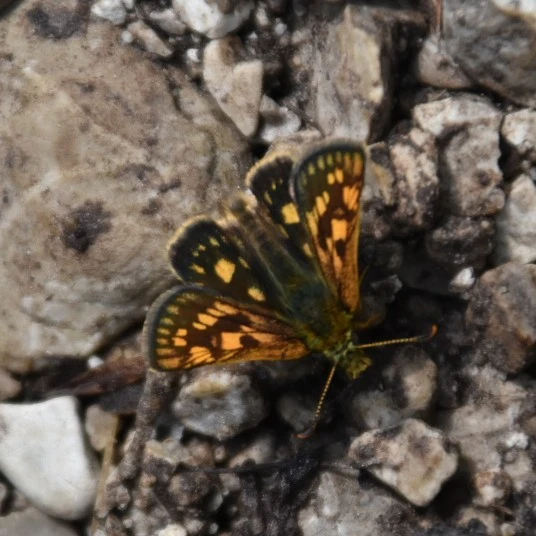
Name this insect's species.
Carterocephalus palaemon
